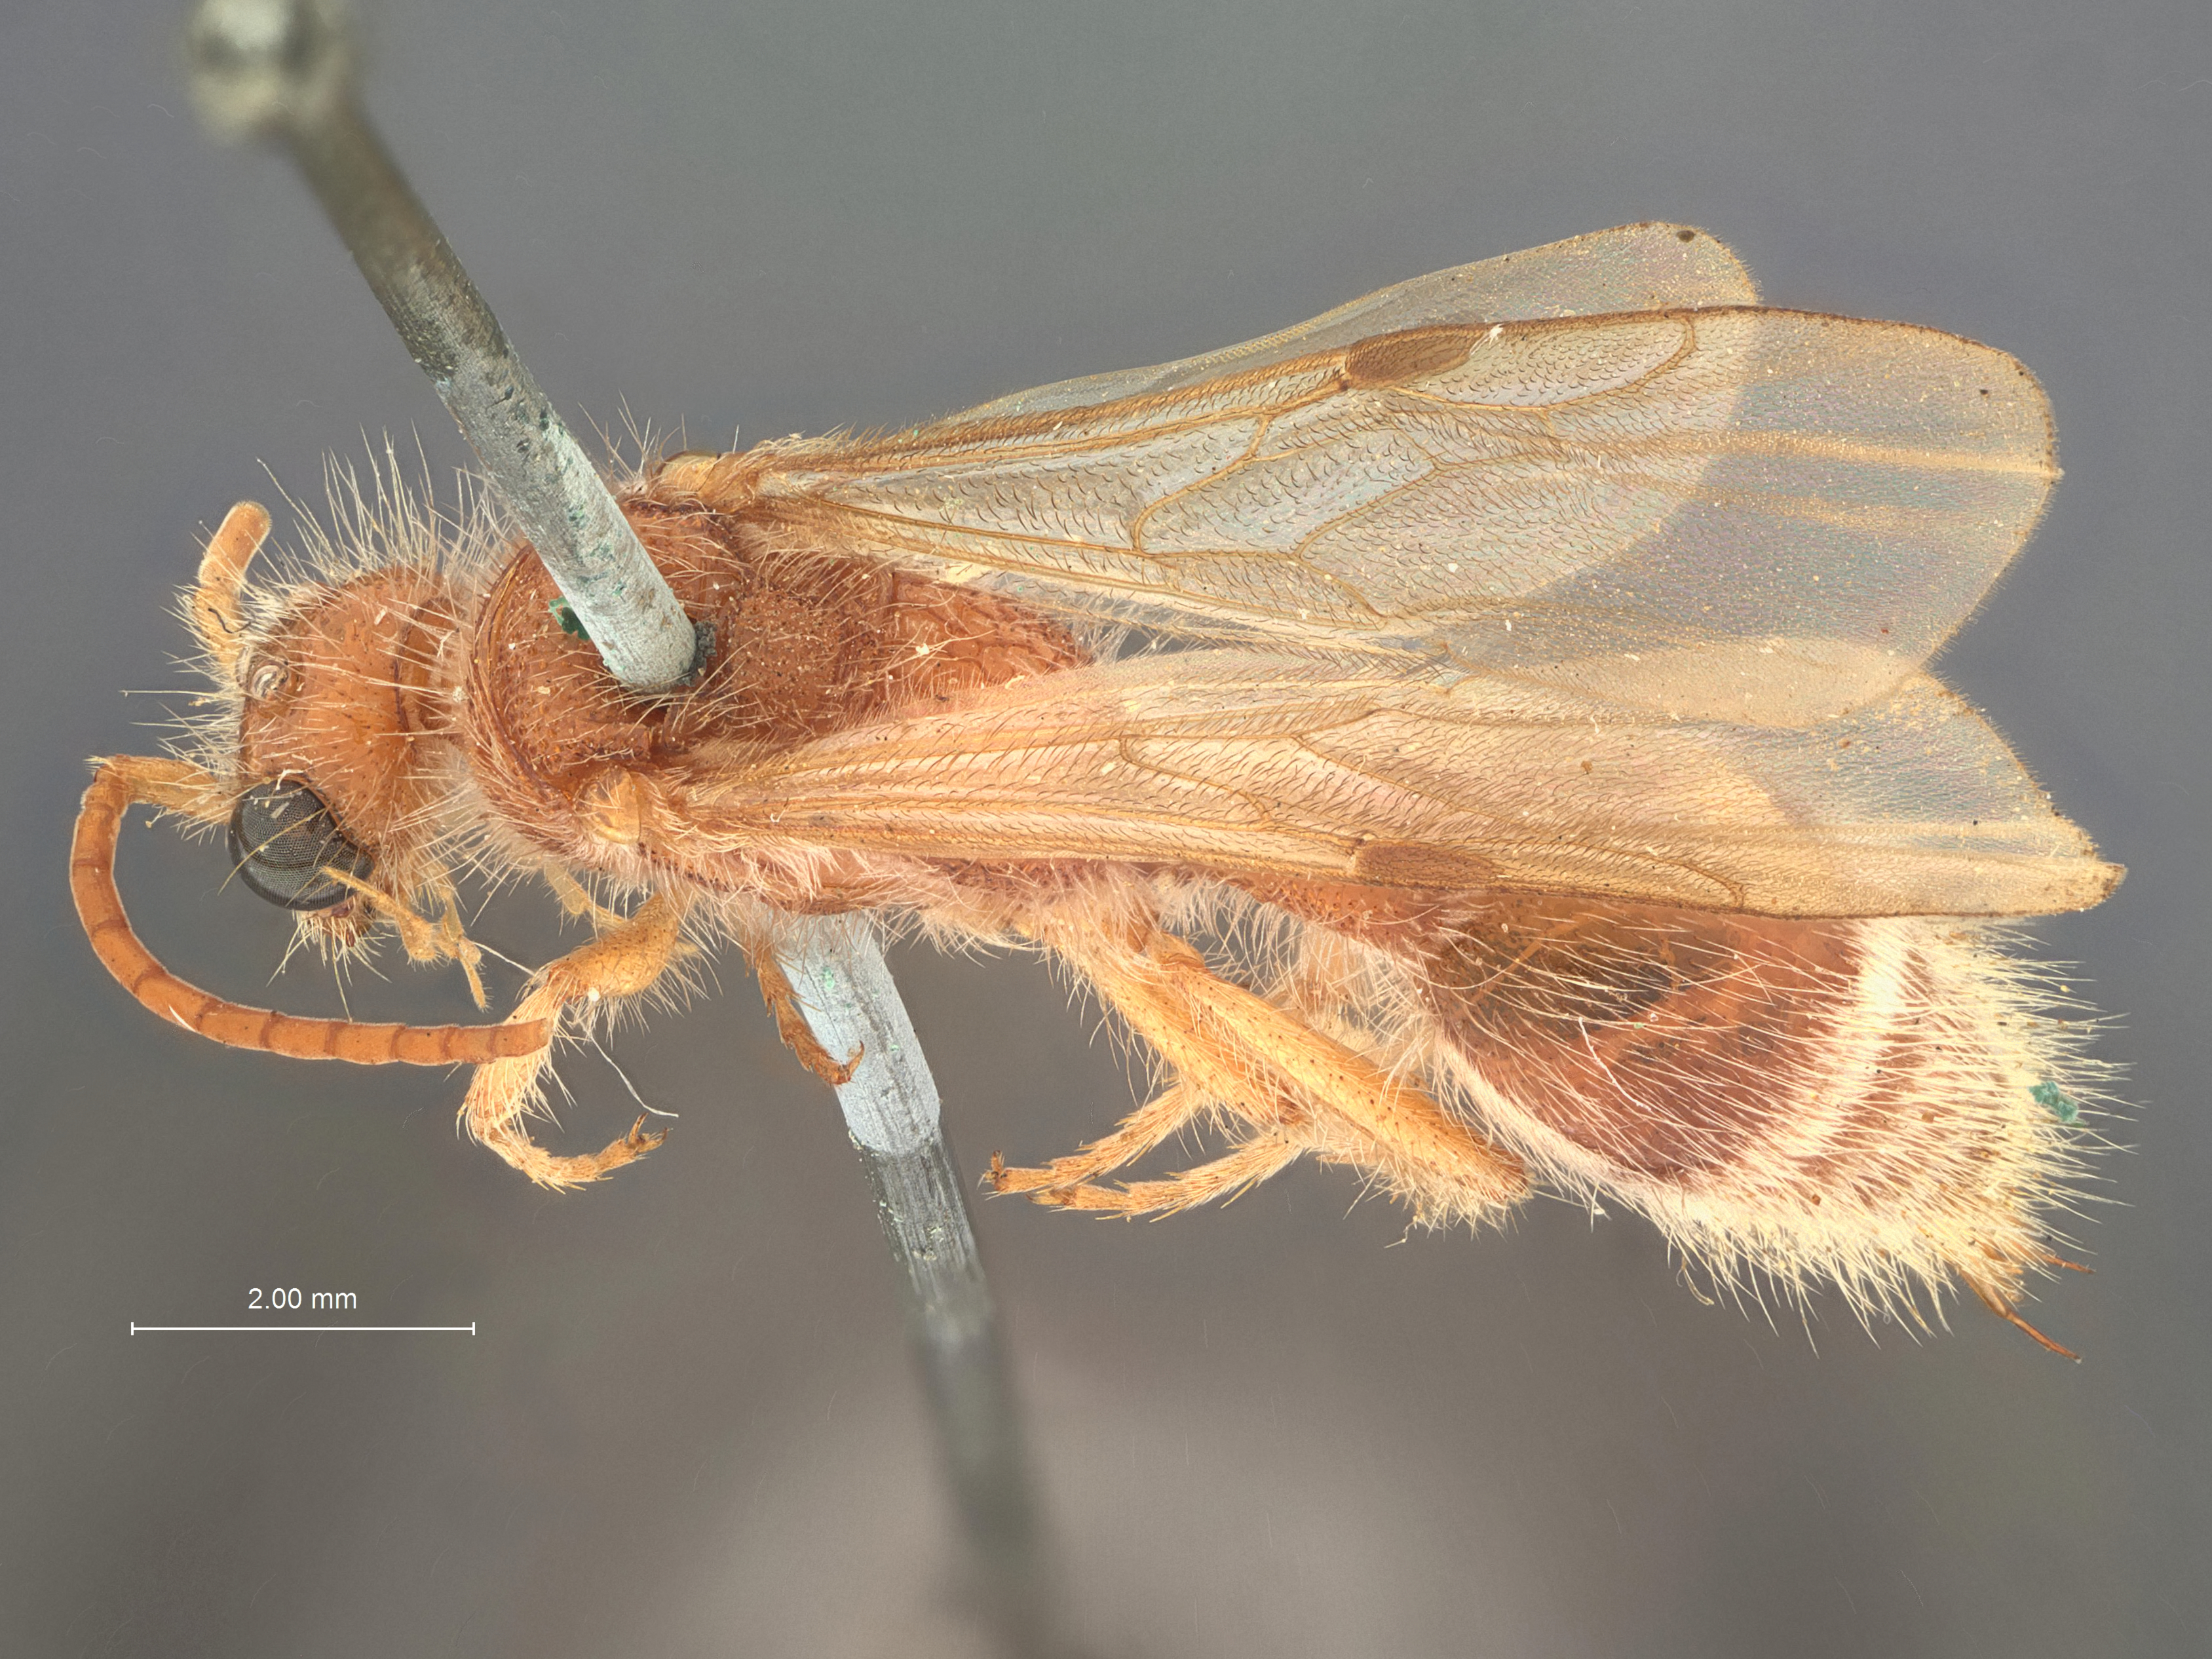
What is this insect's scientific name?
Mutilla erebus
